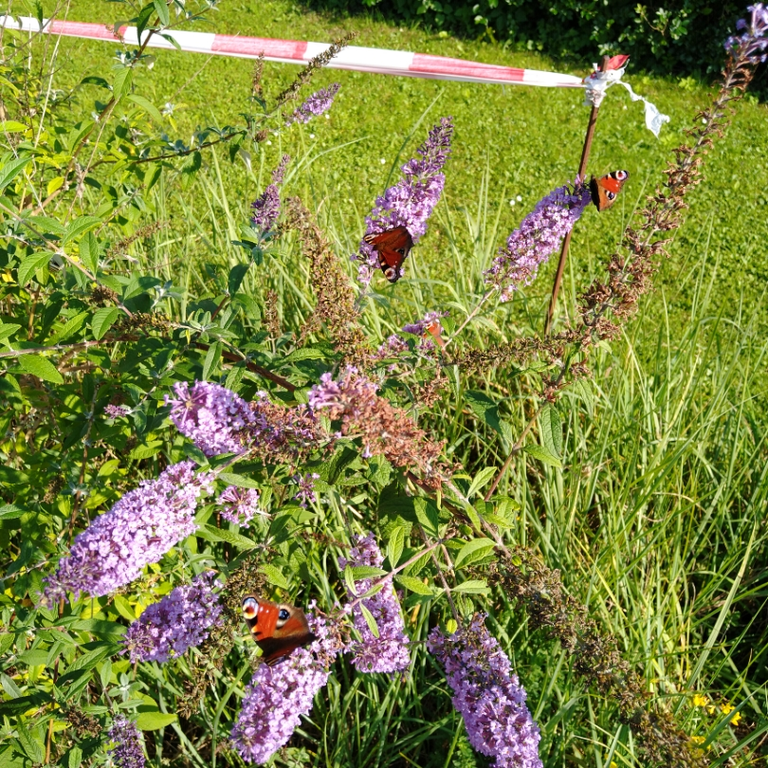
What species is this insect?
Aglais io
